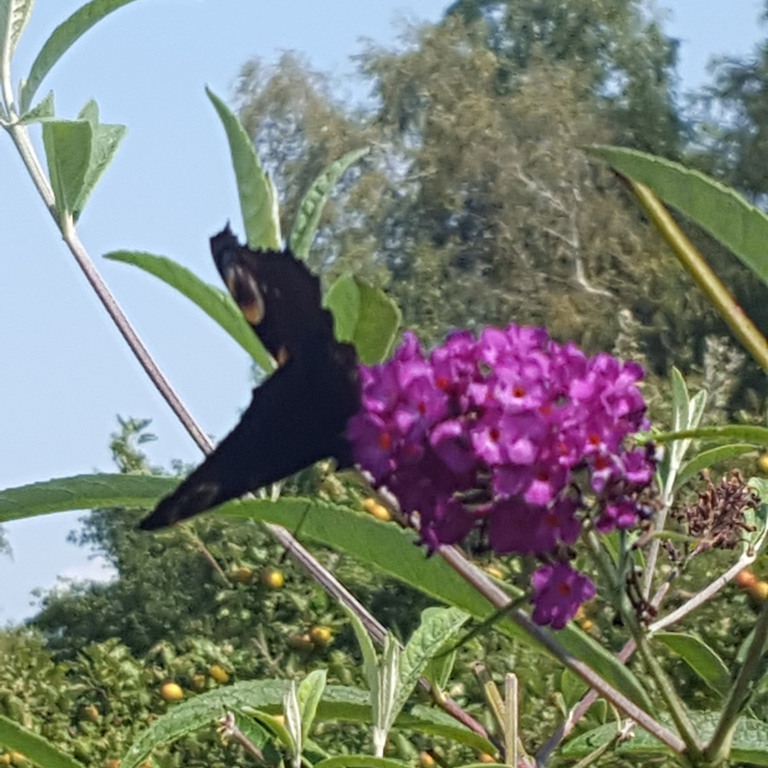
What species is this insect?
Aglais io
